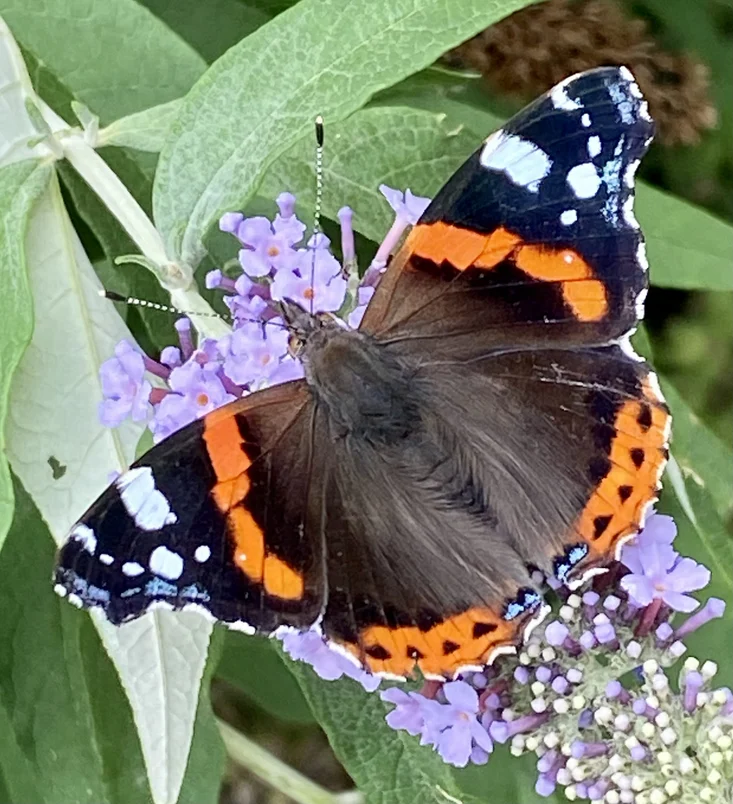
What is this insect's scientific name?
Vanessa atalanta
